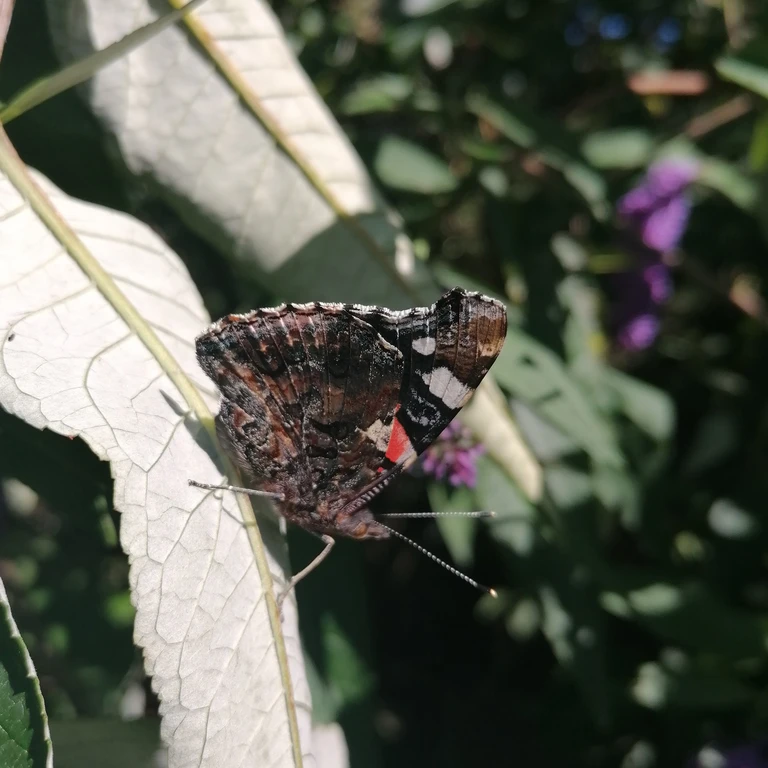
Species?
Vanessa atalanta
